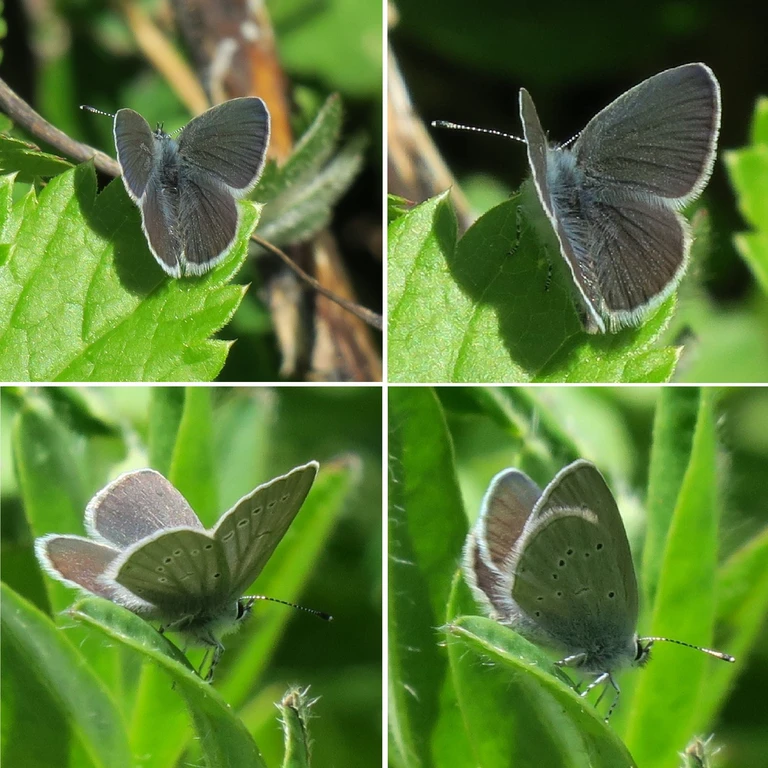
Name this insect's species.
Cupido minimus
